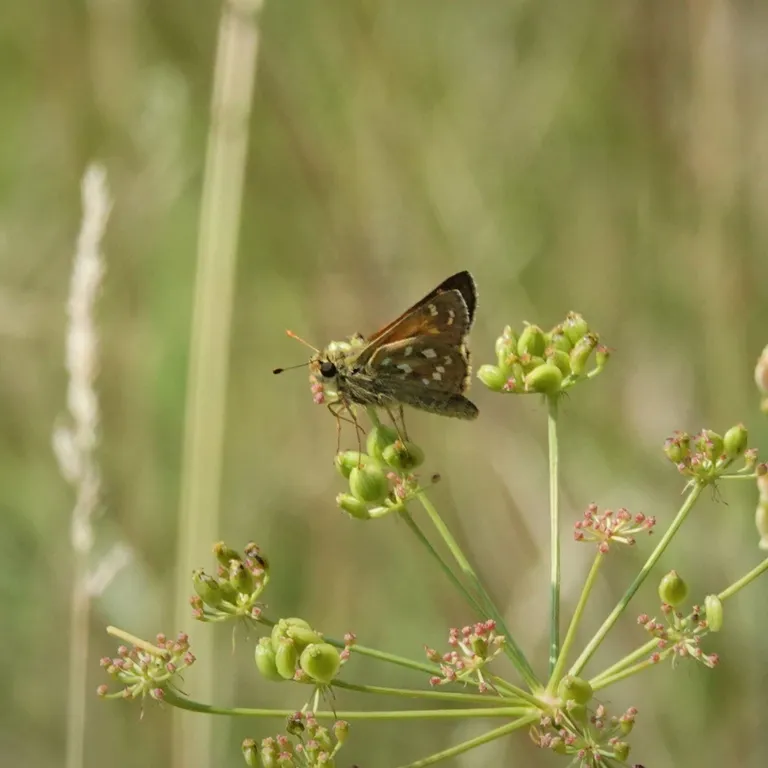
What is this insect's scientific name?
Hesperia comma
